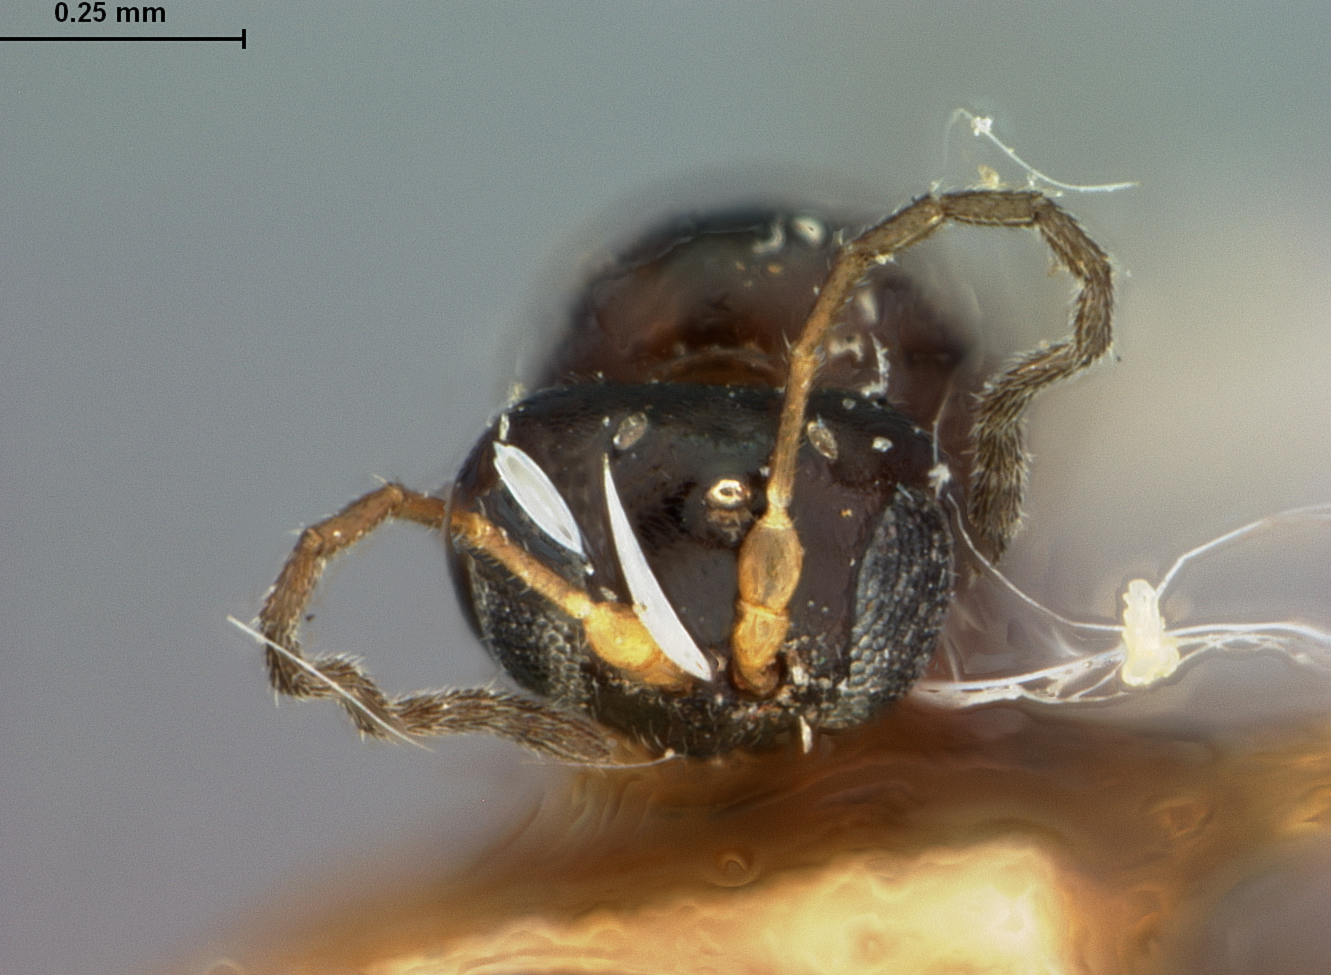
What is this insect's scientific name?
Neuroterus virgens
